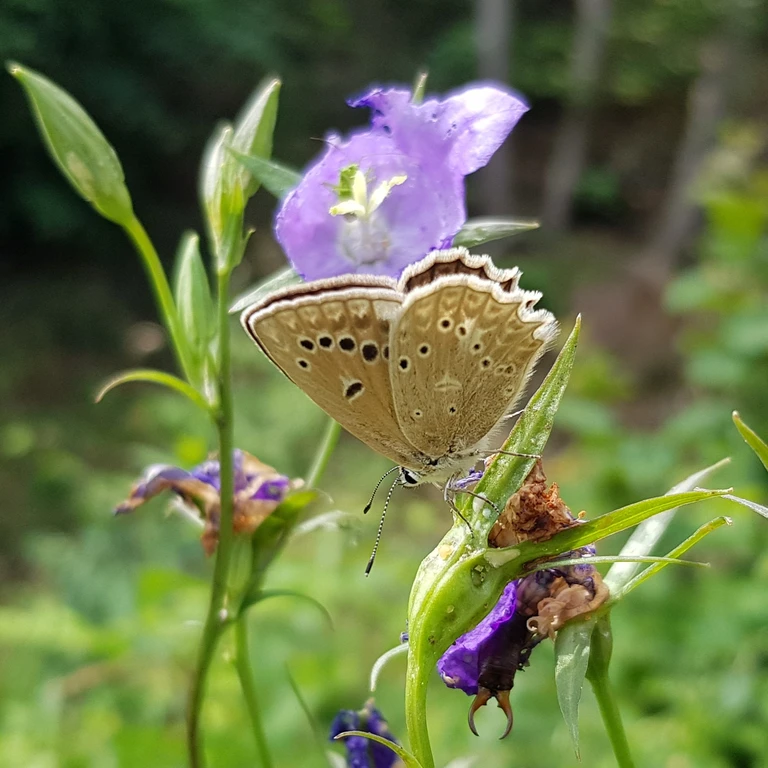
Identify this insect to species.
Polyommatus daphnis
